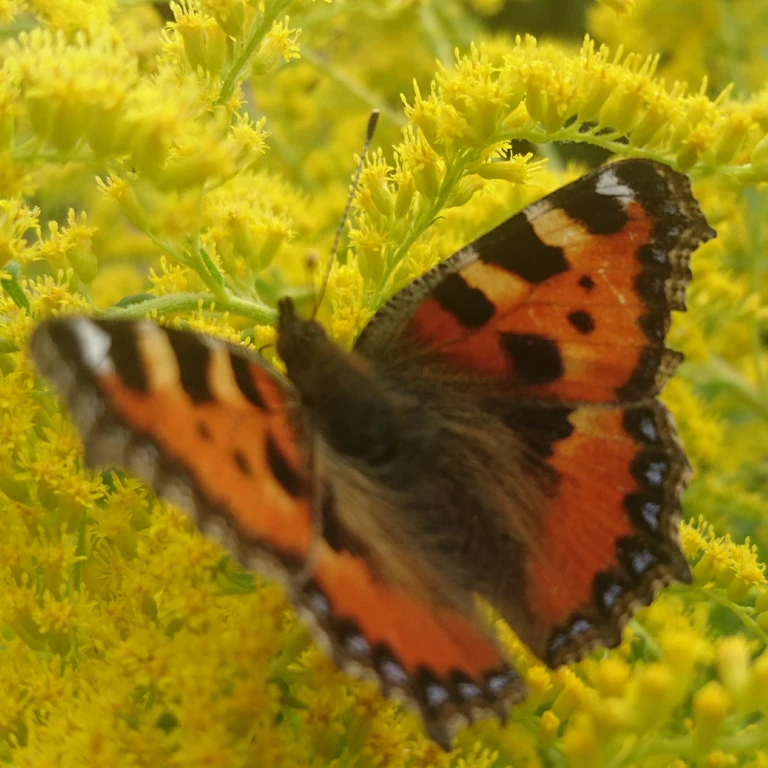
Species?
Aglais urticae
